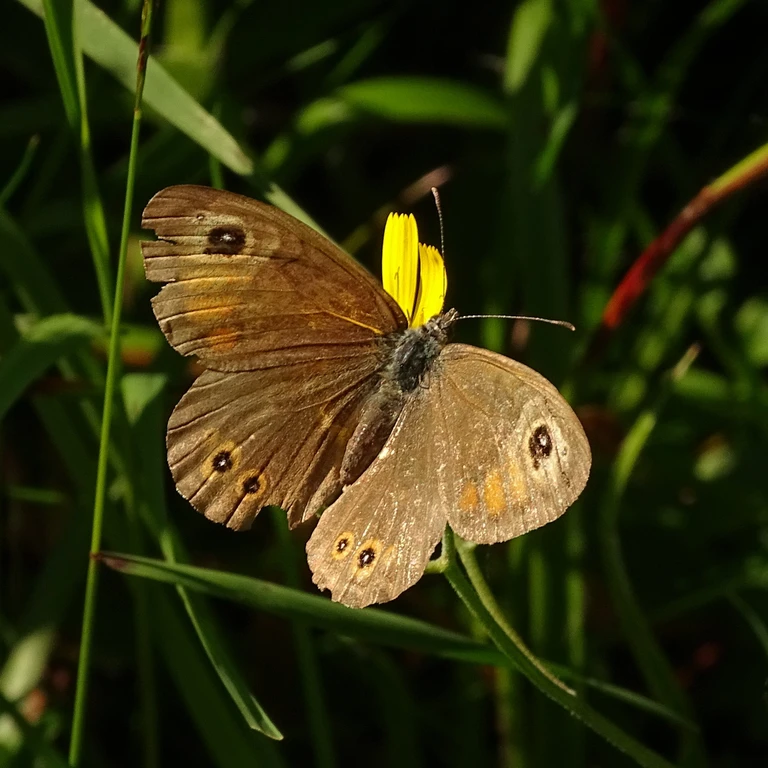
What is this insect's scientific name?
Lasiommata maera (also Pararge maera)
